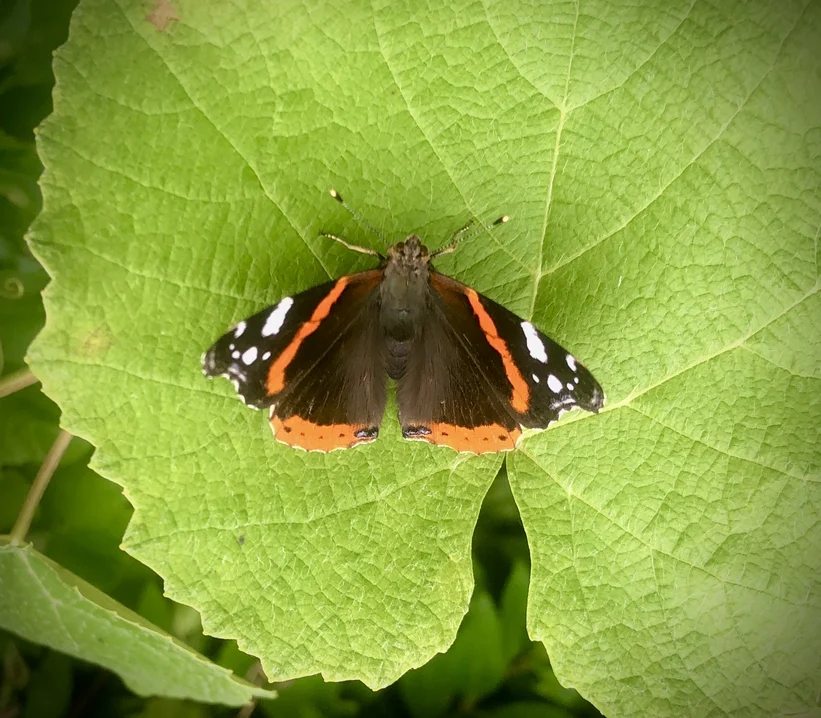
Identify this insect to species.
Vanessa atalanta
